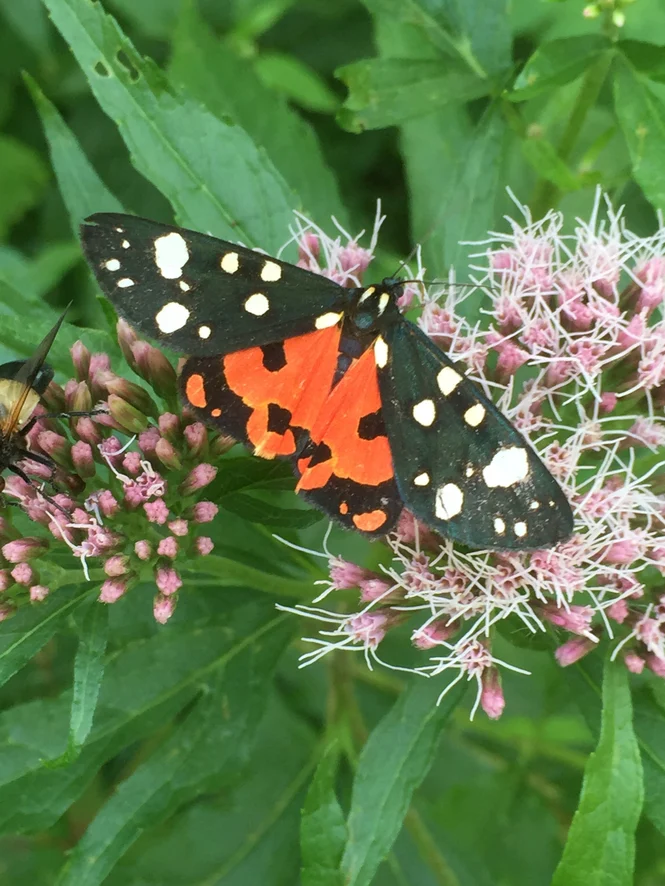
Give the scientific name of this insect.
Callimorpha dominula
